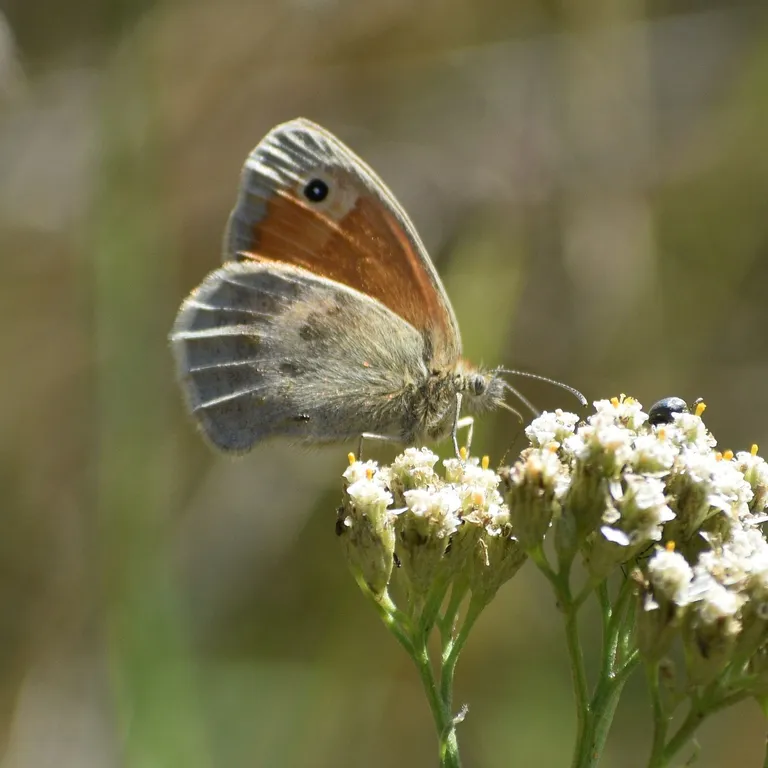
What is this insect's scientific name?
Coenonympha pamphilus
